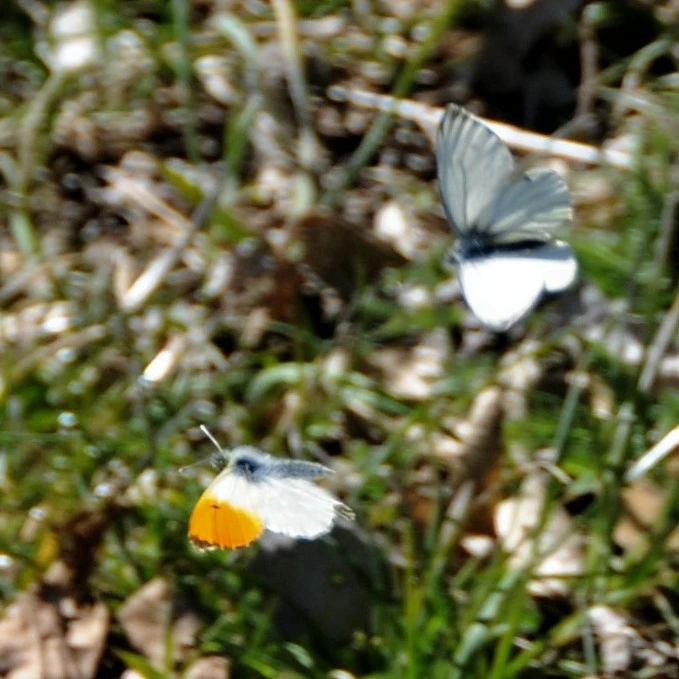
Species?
Anthocharis cardamines
